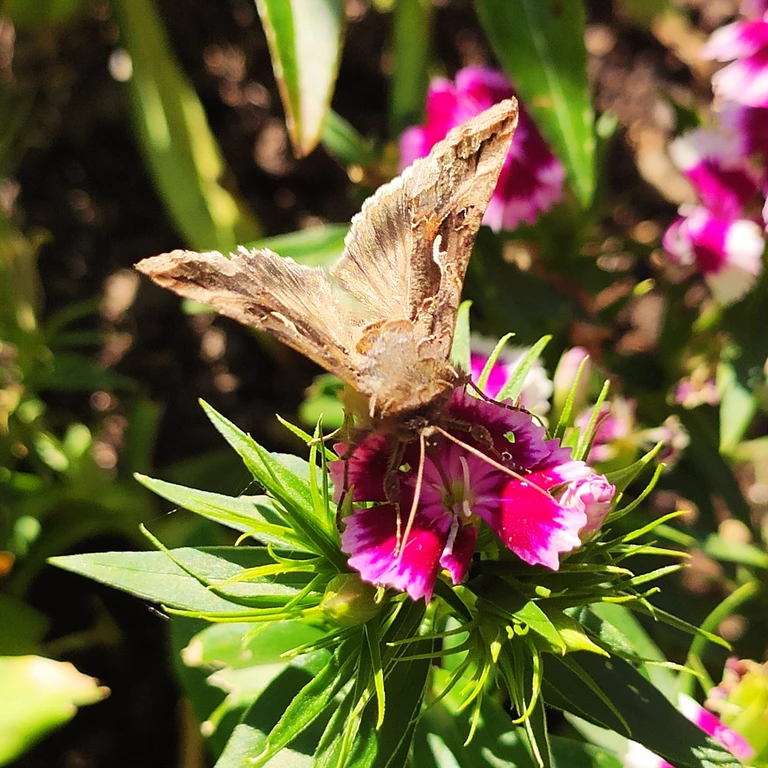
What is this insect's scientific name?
Autographa gamma
